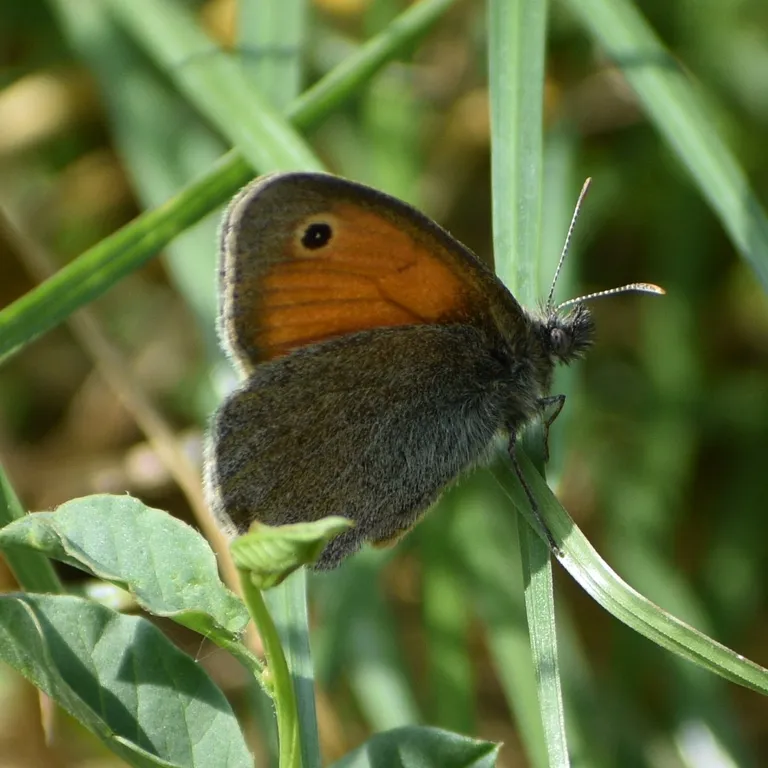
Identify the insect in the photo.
Coenonympha pamphilus
